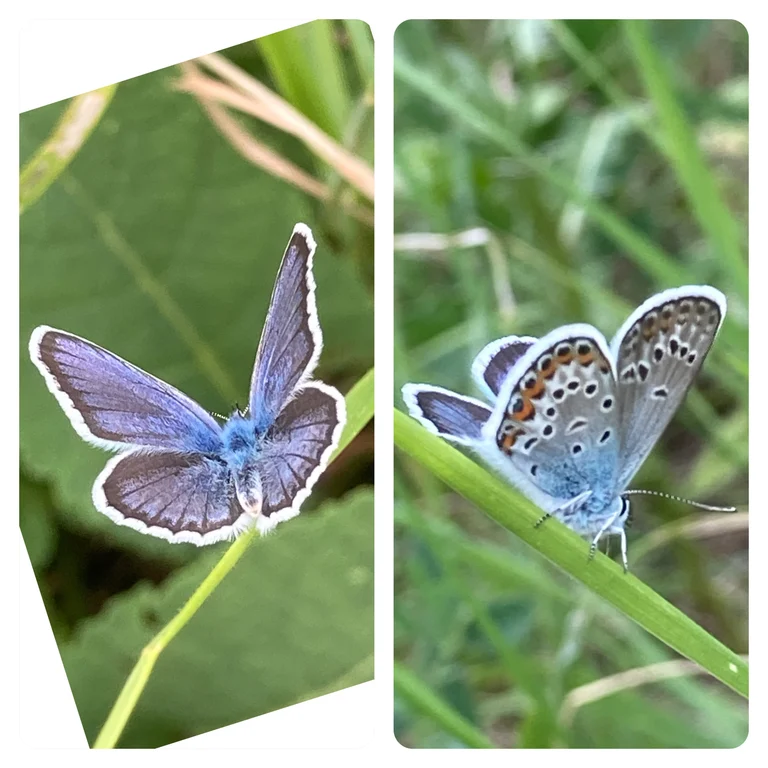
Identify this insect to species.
Plebejus argus
